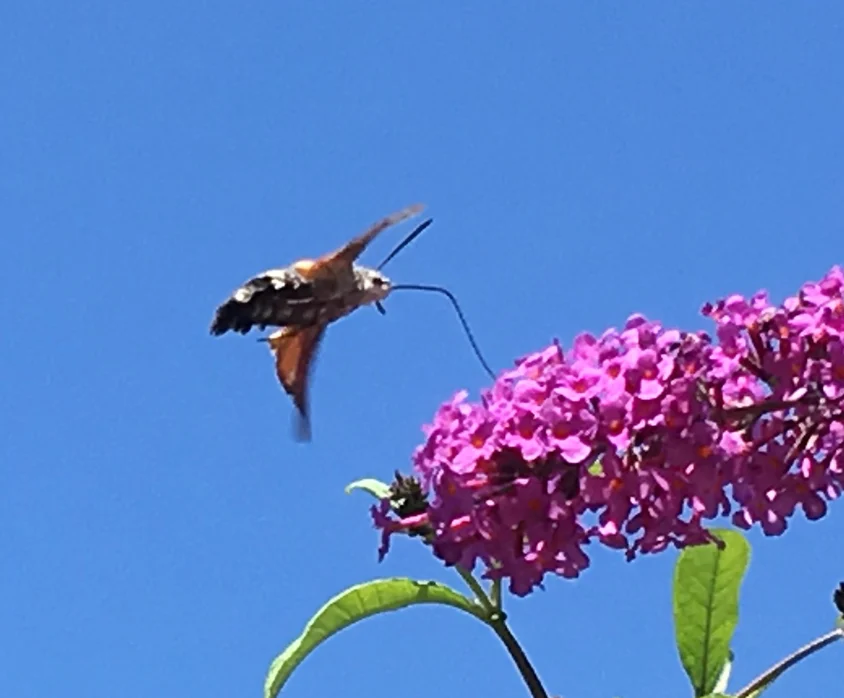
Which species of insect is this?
Macroglossum stellatarum
